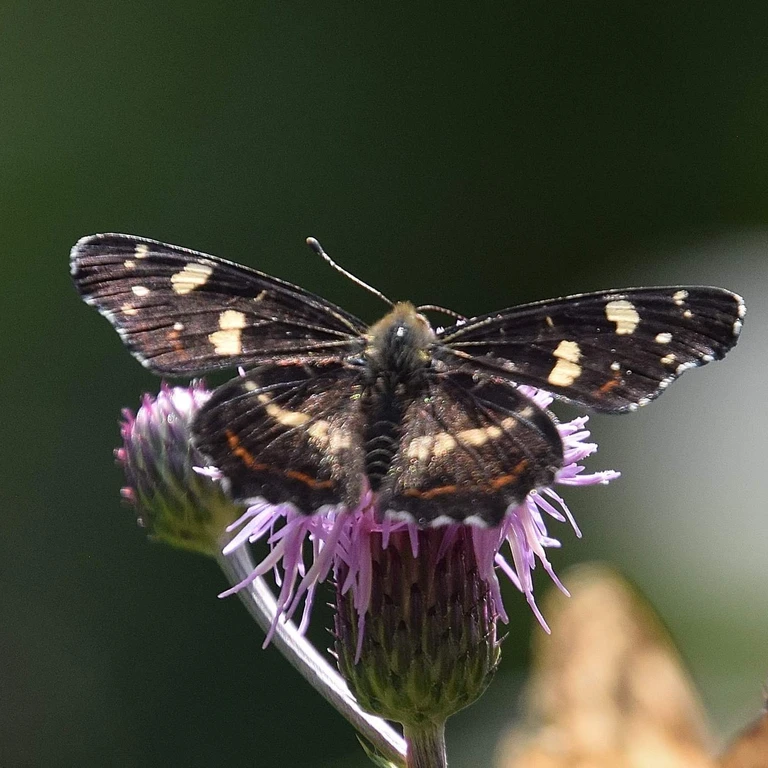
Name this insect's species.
Araschnia levana
